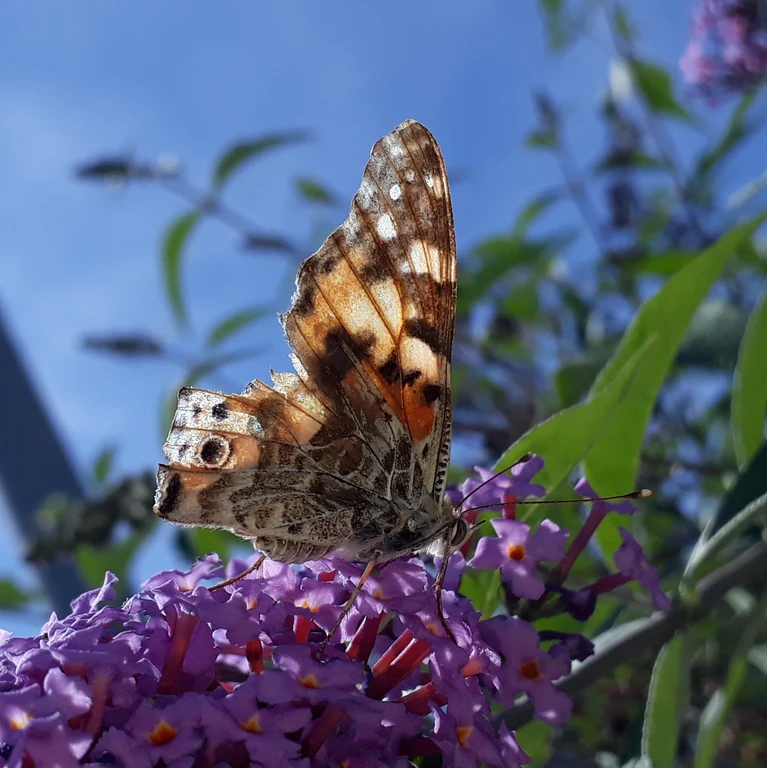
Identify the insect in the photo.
Vanessa cardui
